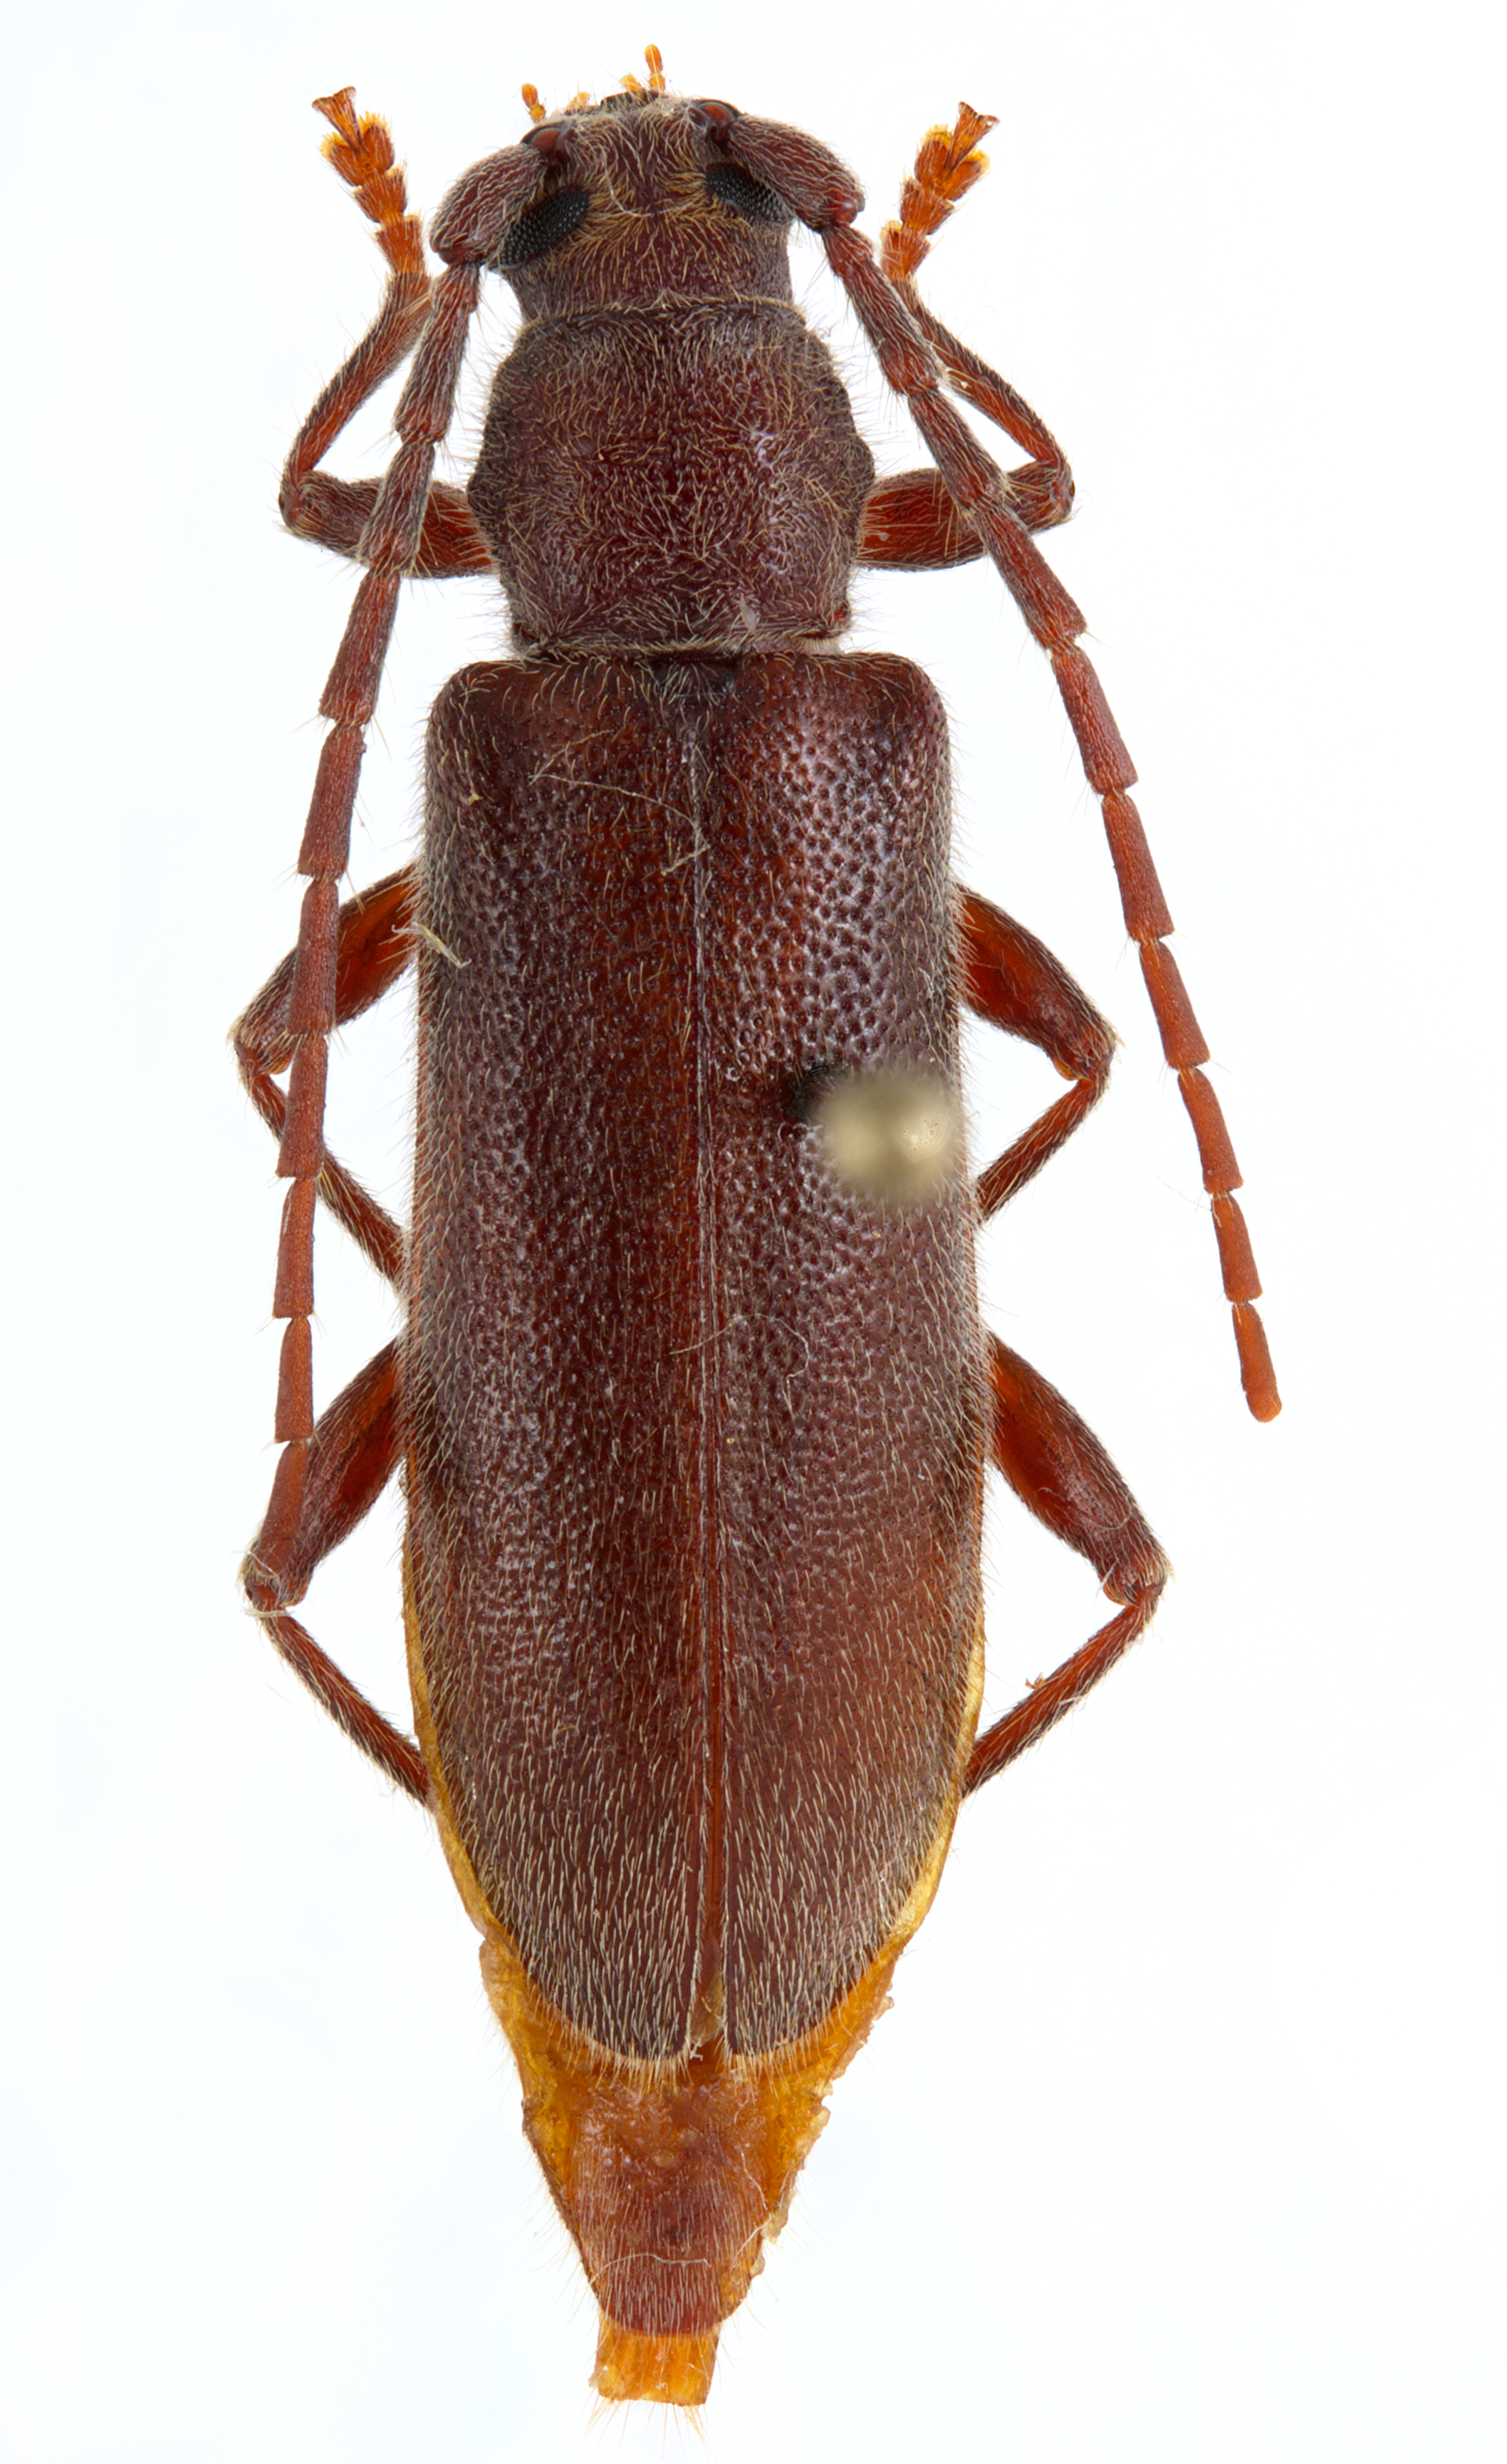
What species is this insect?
Eusapia amazonica
